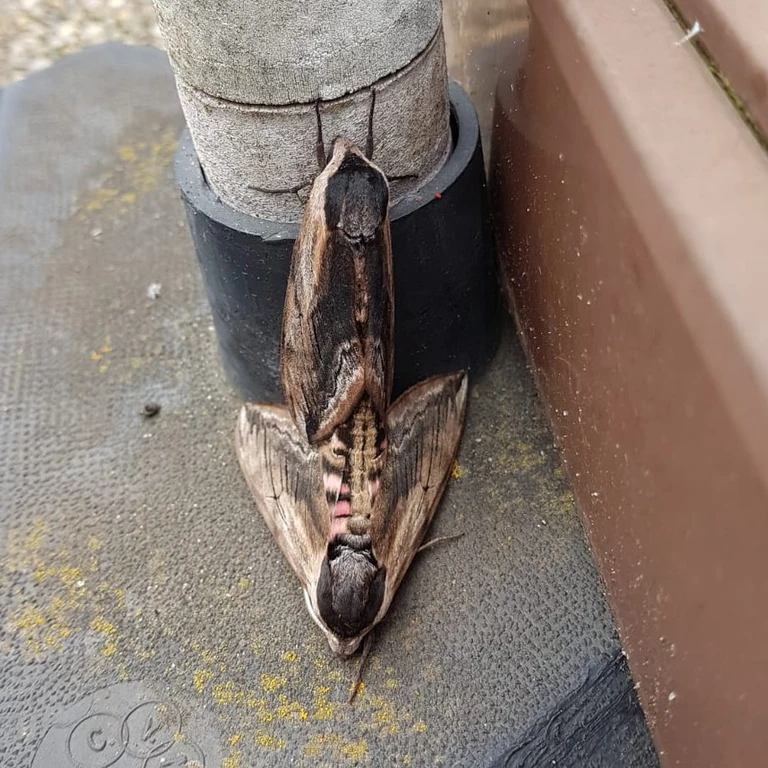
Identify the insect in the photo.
Sphinx ligustri
